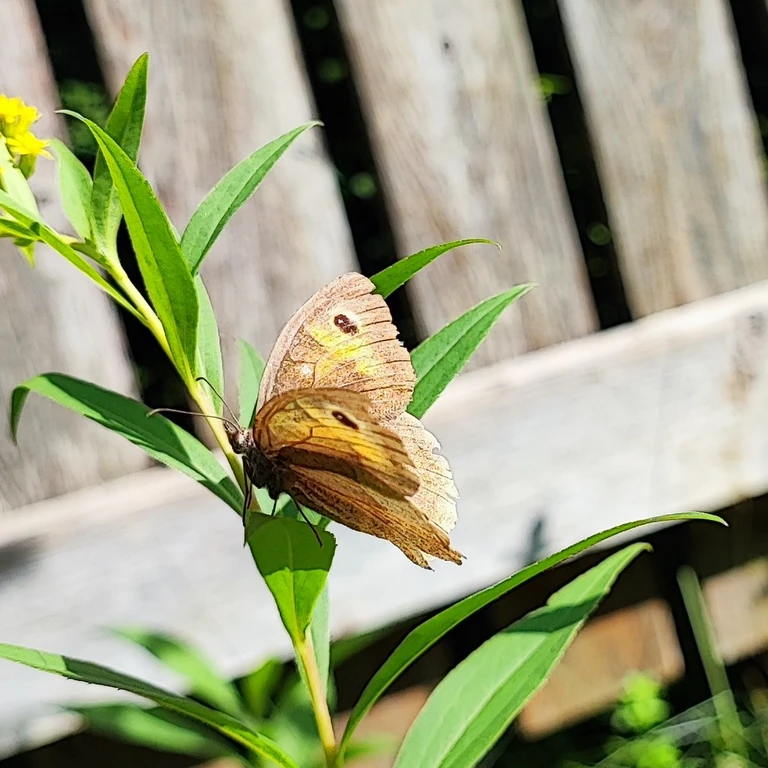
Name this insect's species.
Maniola jurtina
